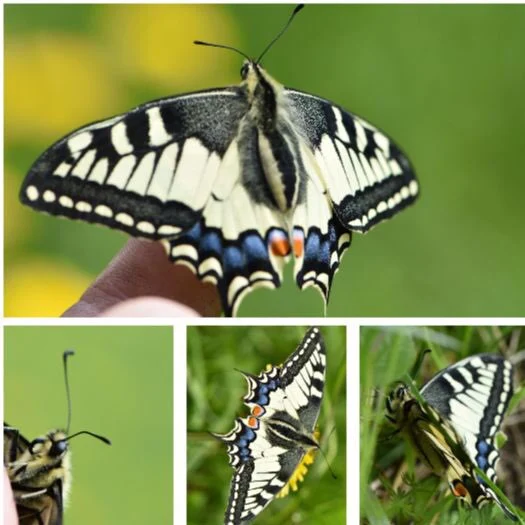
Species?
Papilio machaon
